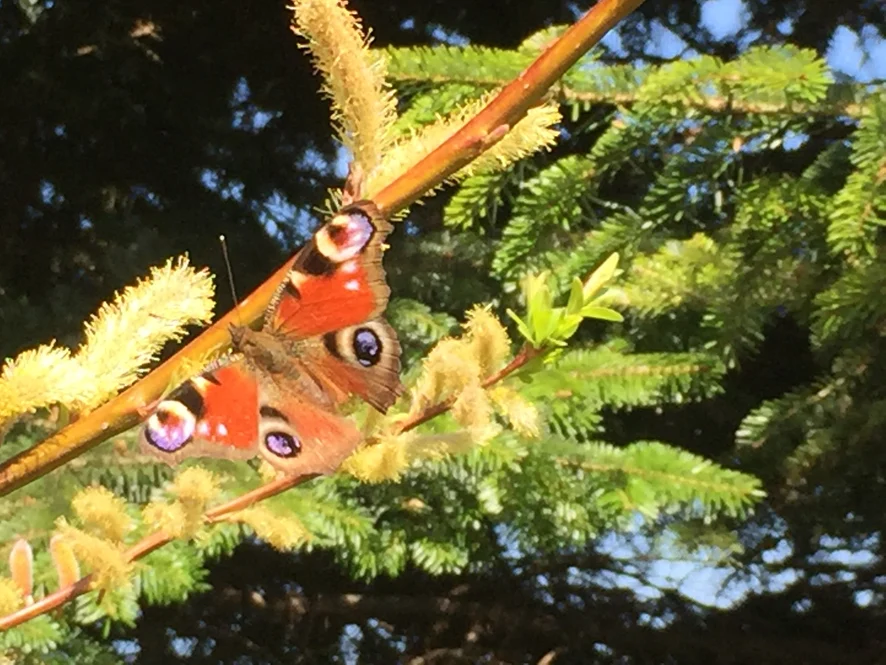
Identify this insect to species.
Aglais io
